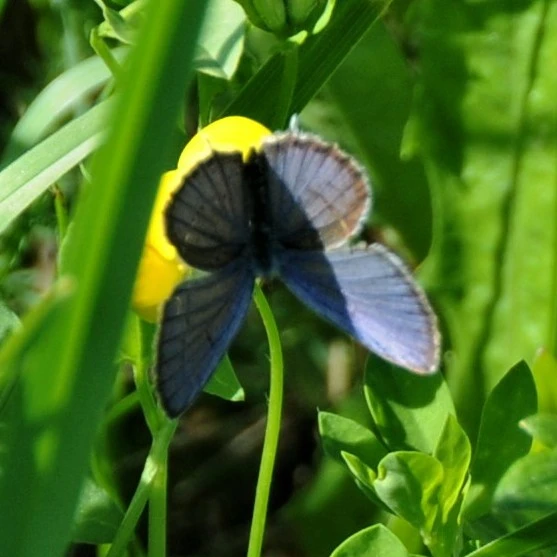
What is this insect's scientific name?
Cupido argiades (also Elkalyce argiades)
